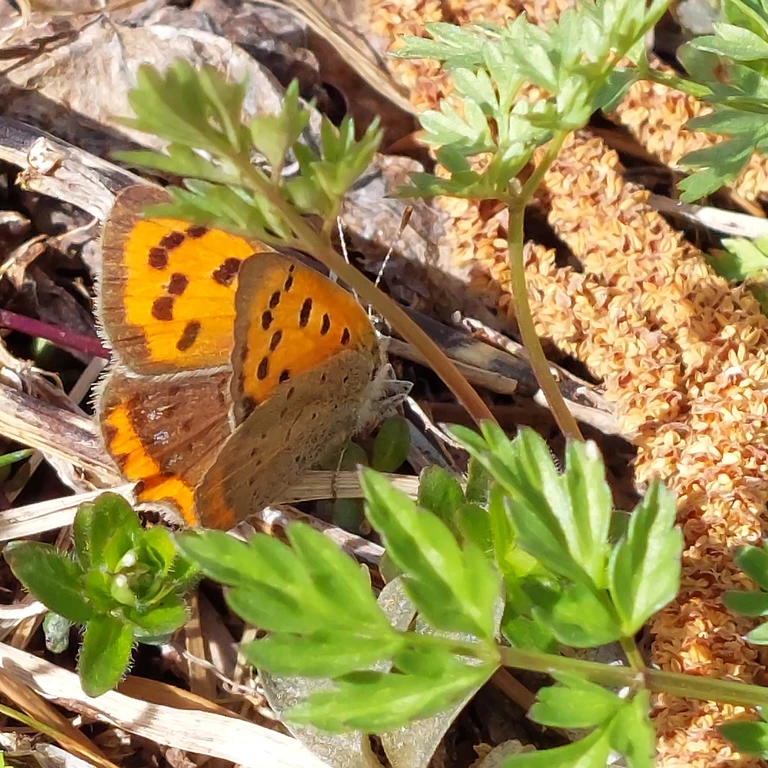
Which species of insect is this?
Lycaena phlaeas
